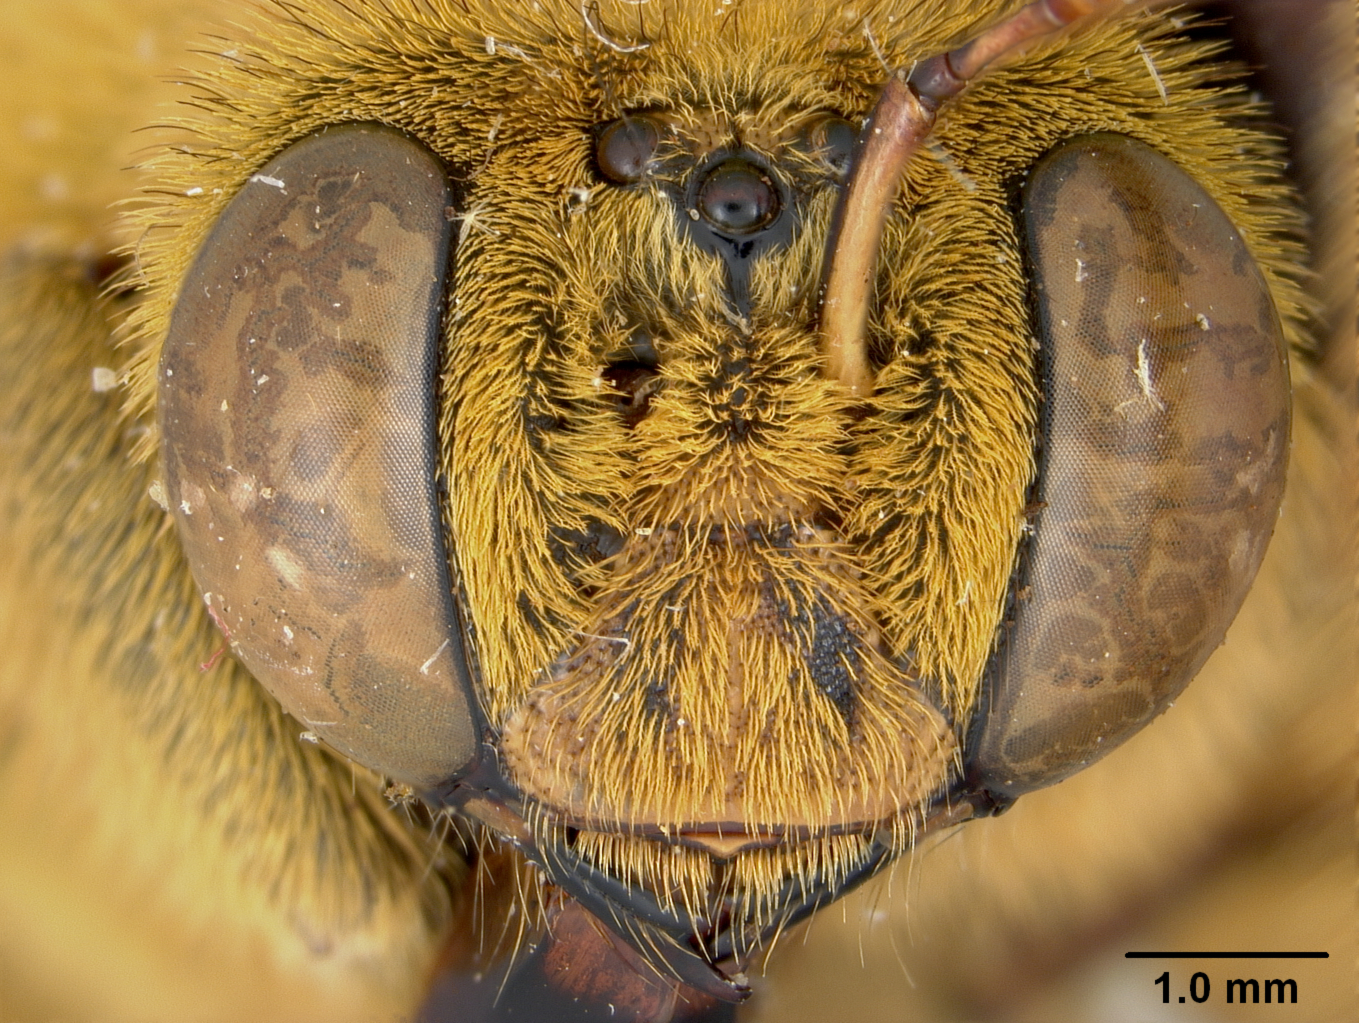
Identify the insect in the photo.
Mesotrichia subvolatilis
